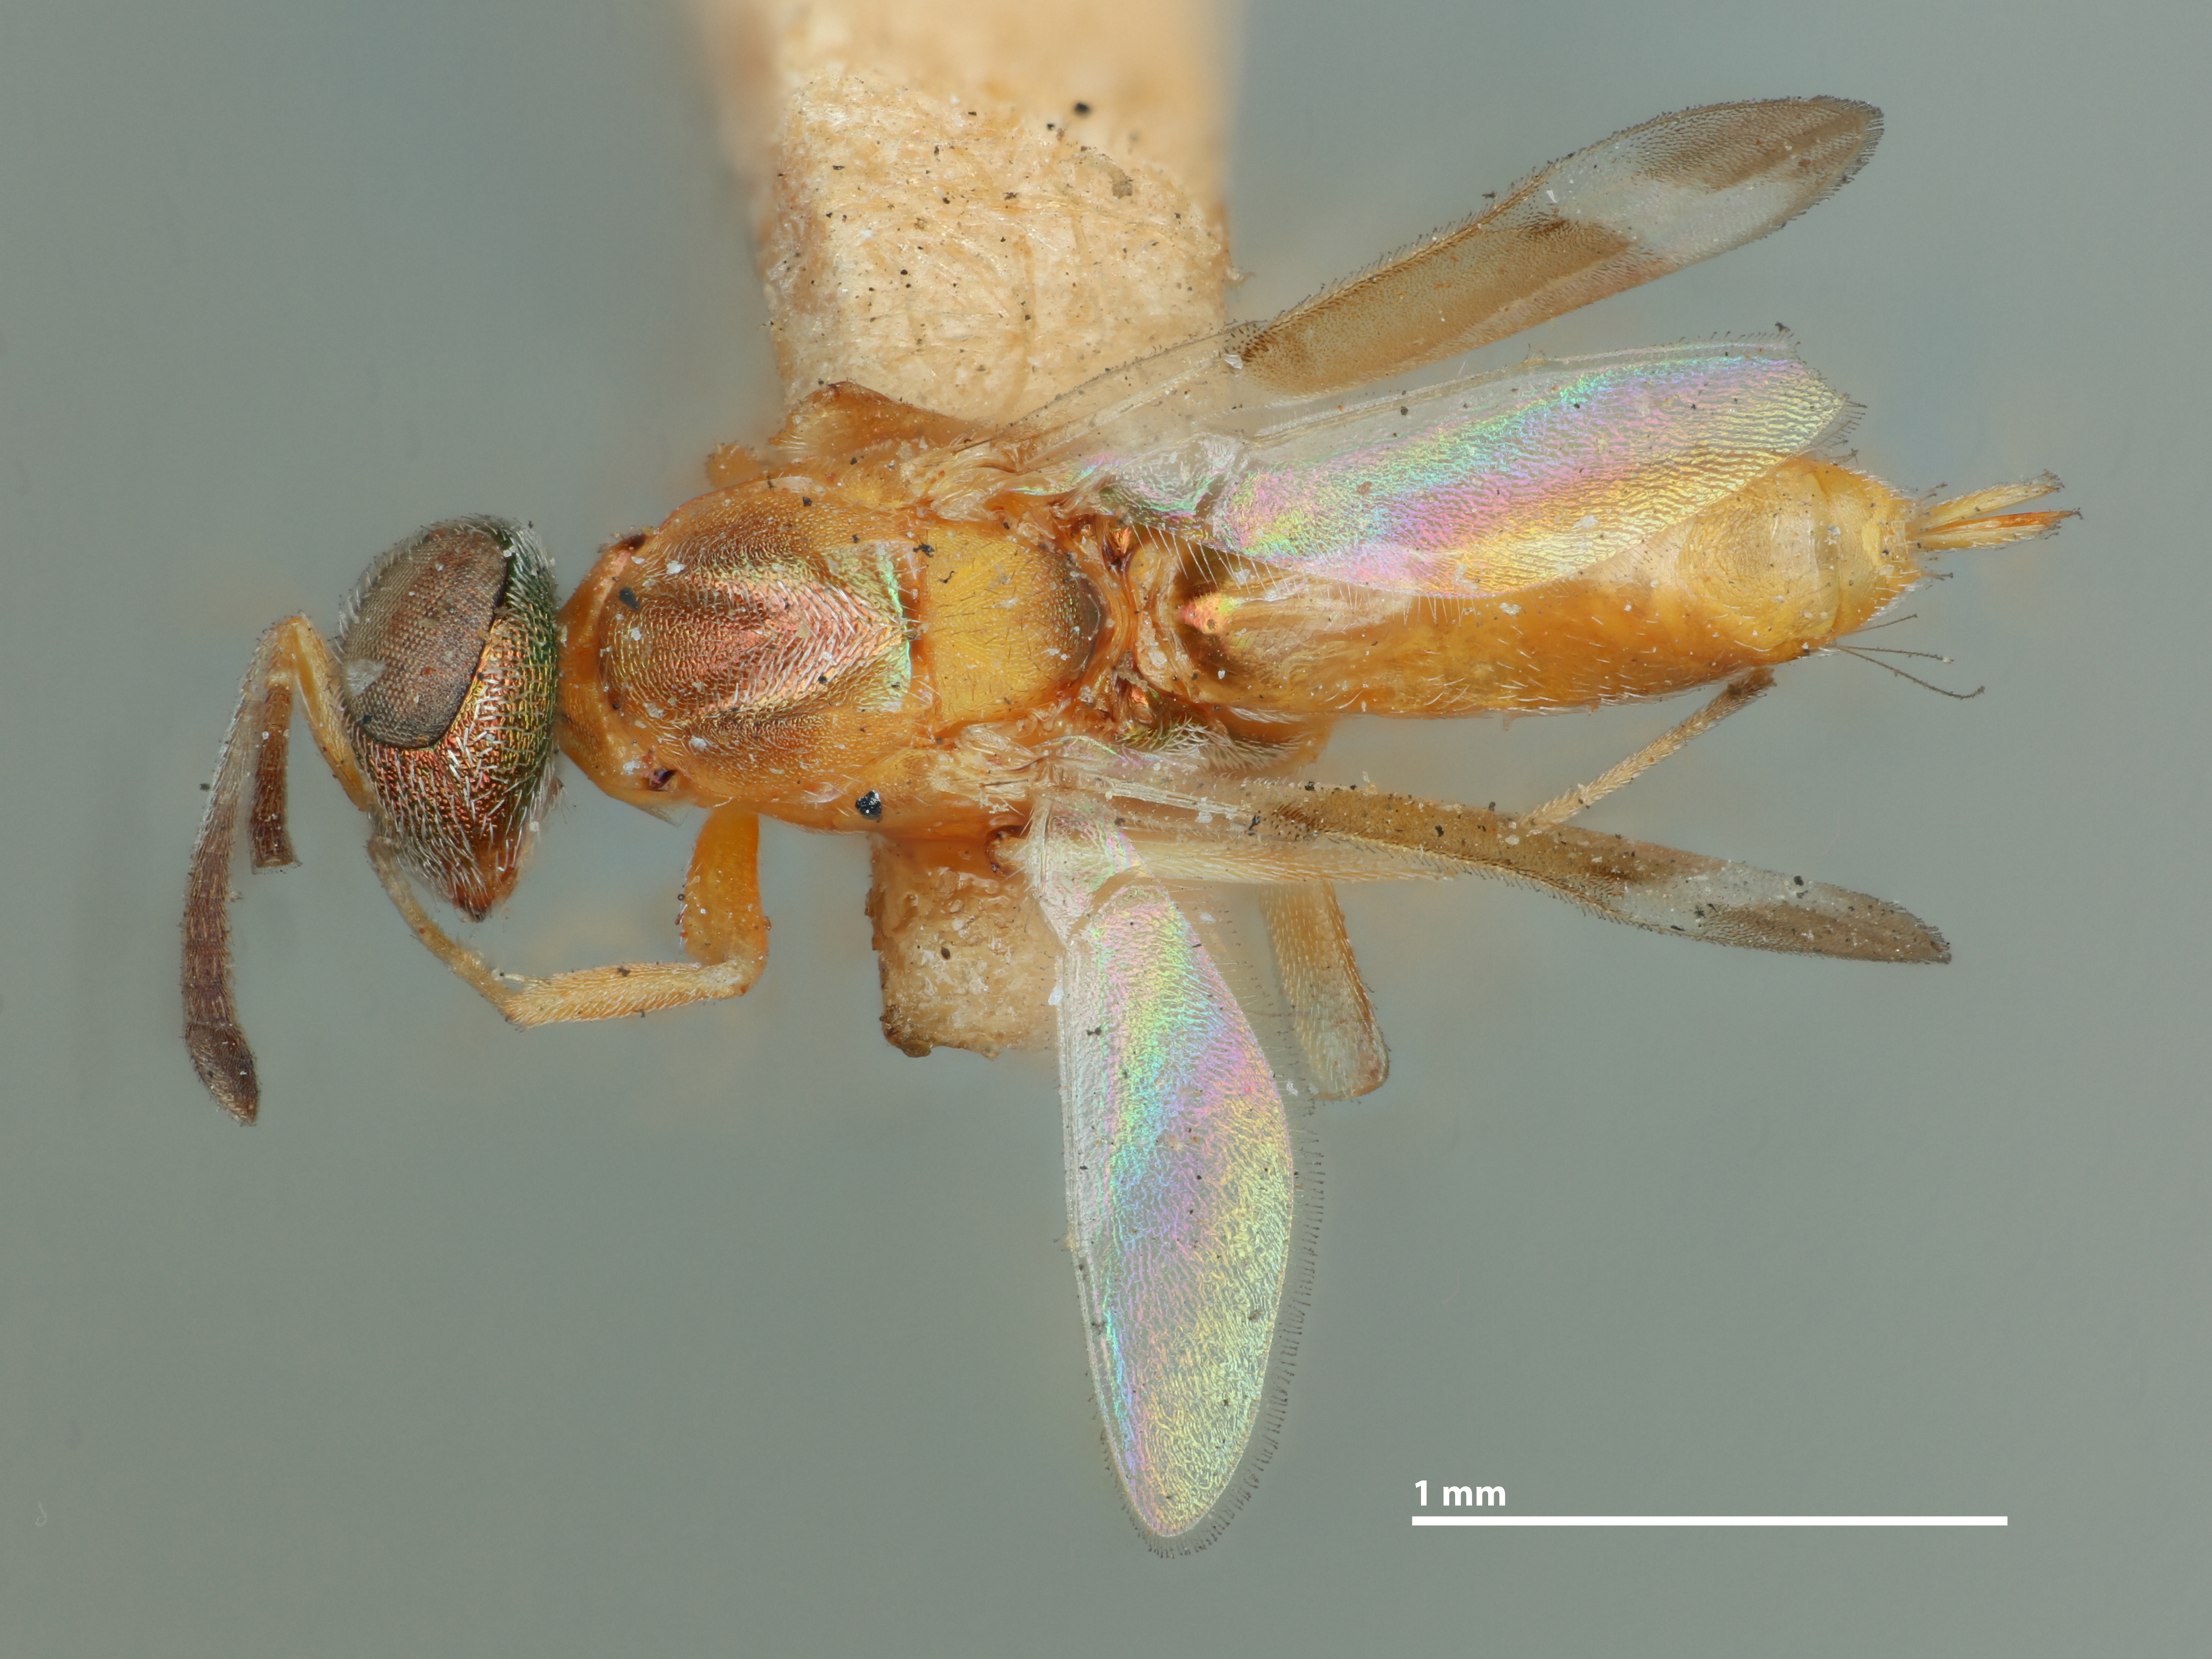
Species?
Eupelmus flavovariegatus
